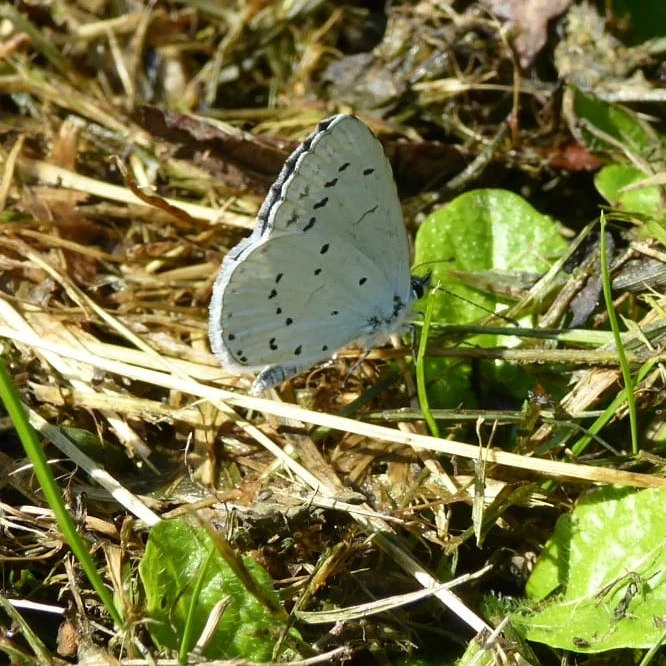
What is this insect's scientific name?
Celastrina argiolus
